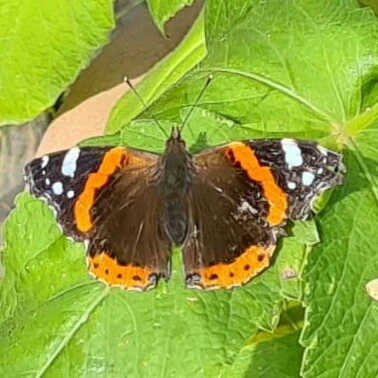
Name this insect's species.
Vanessa atalanta
